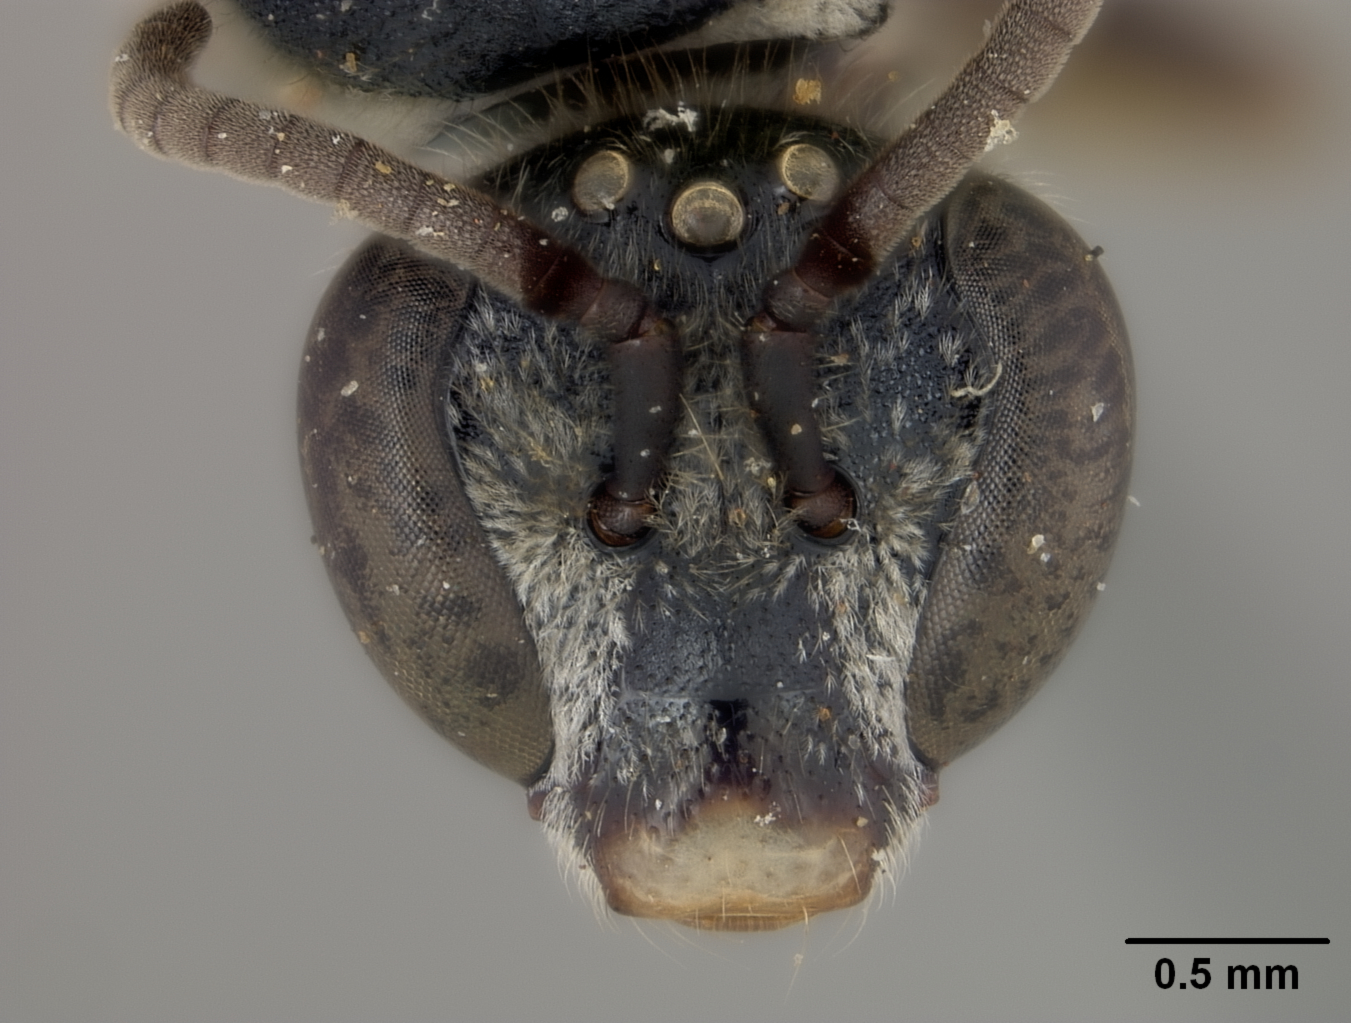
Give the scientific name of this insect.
Halictus semirussatus
